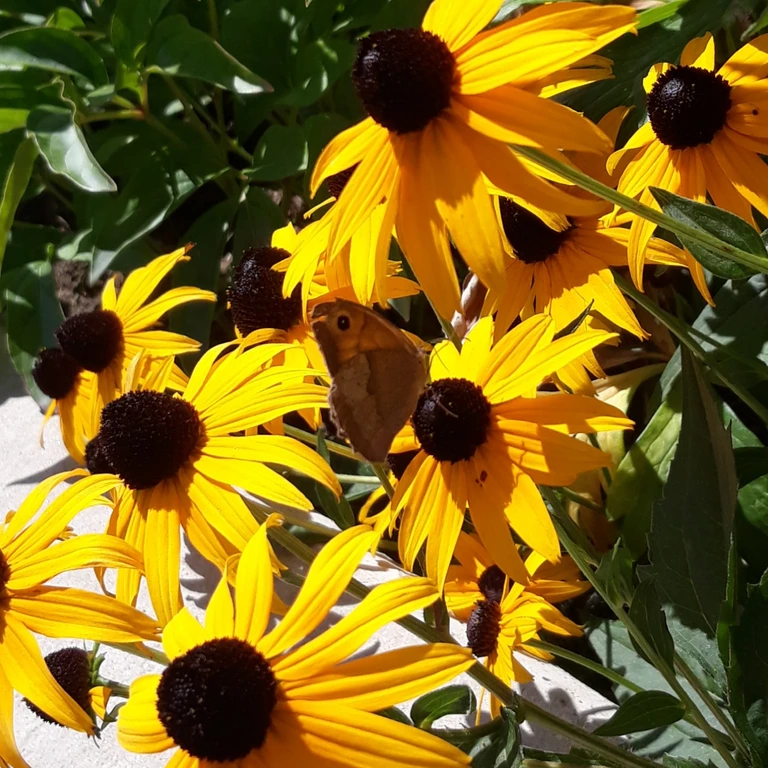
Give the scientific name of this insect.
Maniola jurtina
